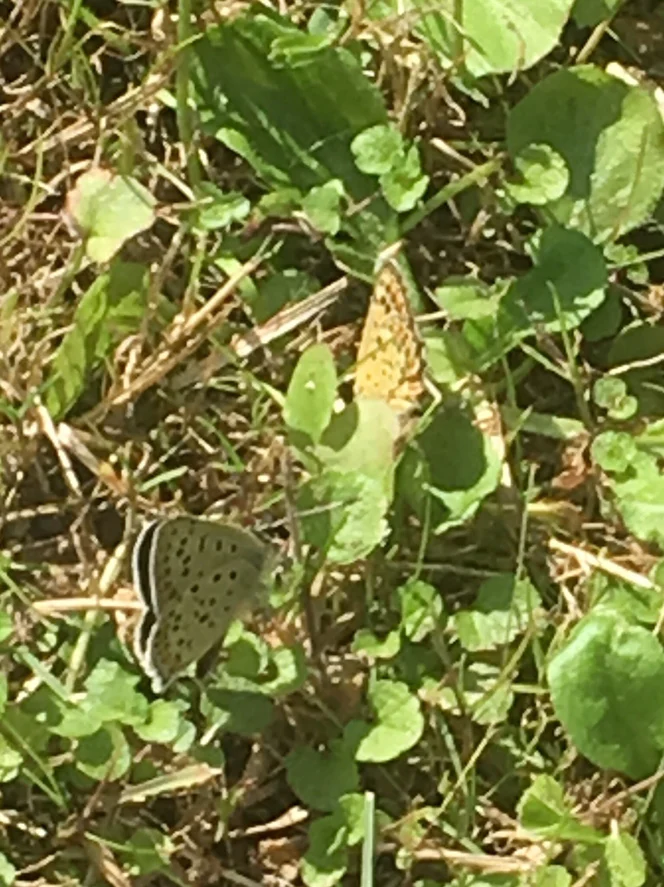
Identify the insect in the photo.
Lycaena tityrus (also Loweia tityrus)
